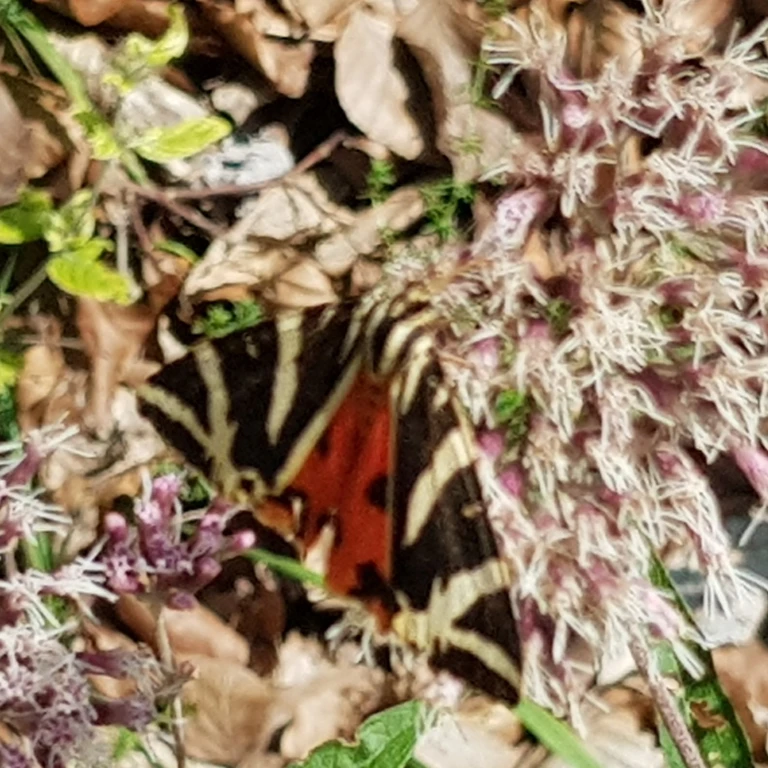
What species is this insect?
Euplagia quadripunctaria
